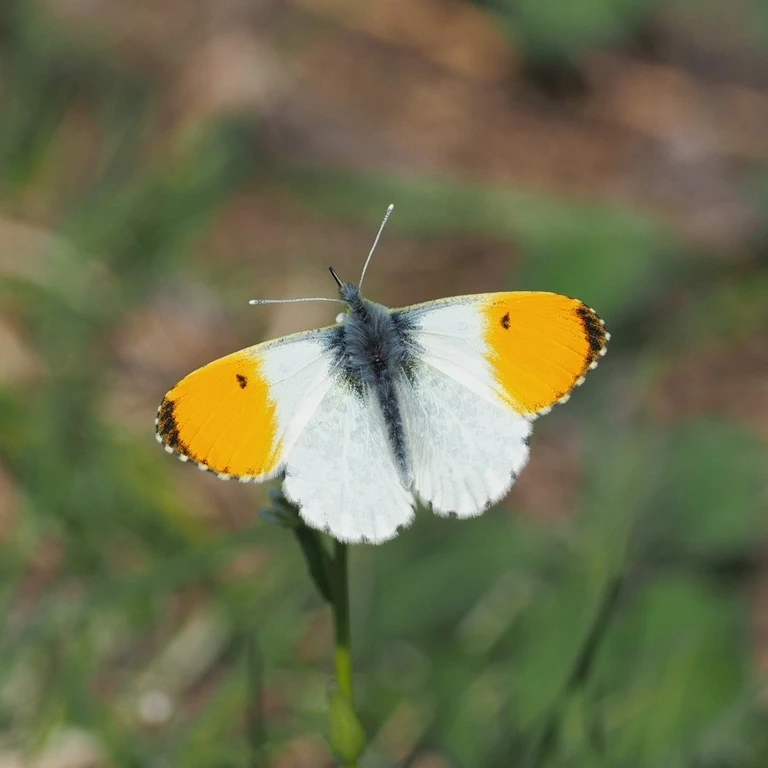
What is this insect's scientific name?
Anthocharis cardamines
